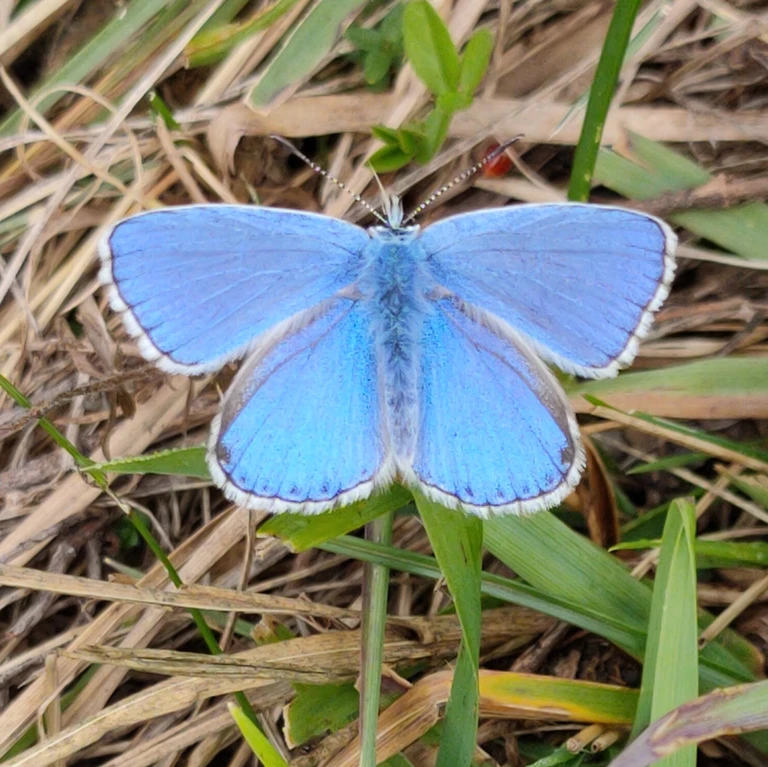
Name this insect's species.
Lysandra bellargus
